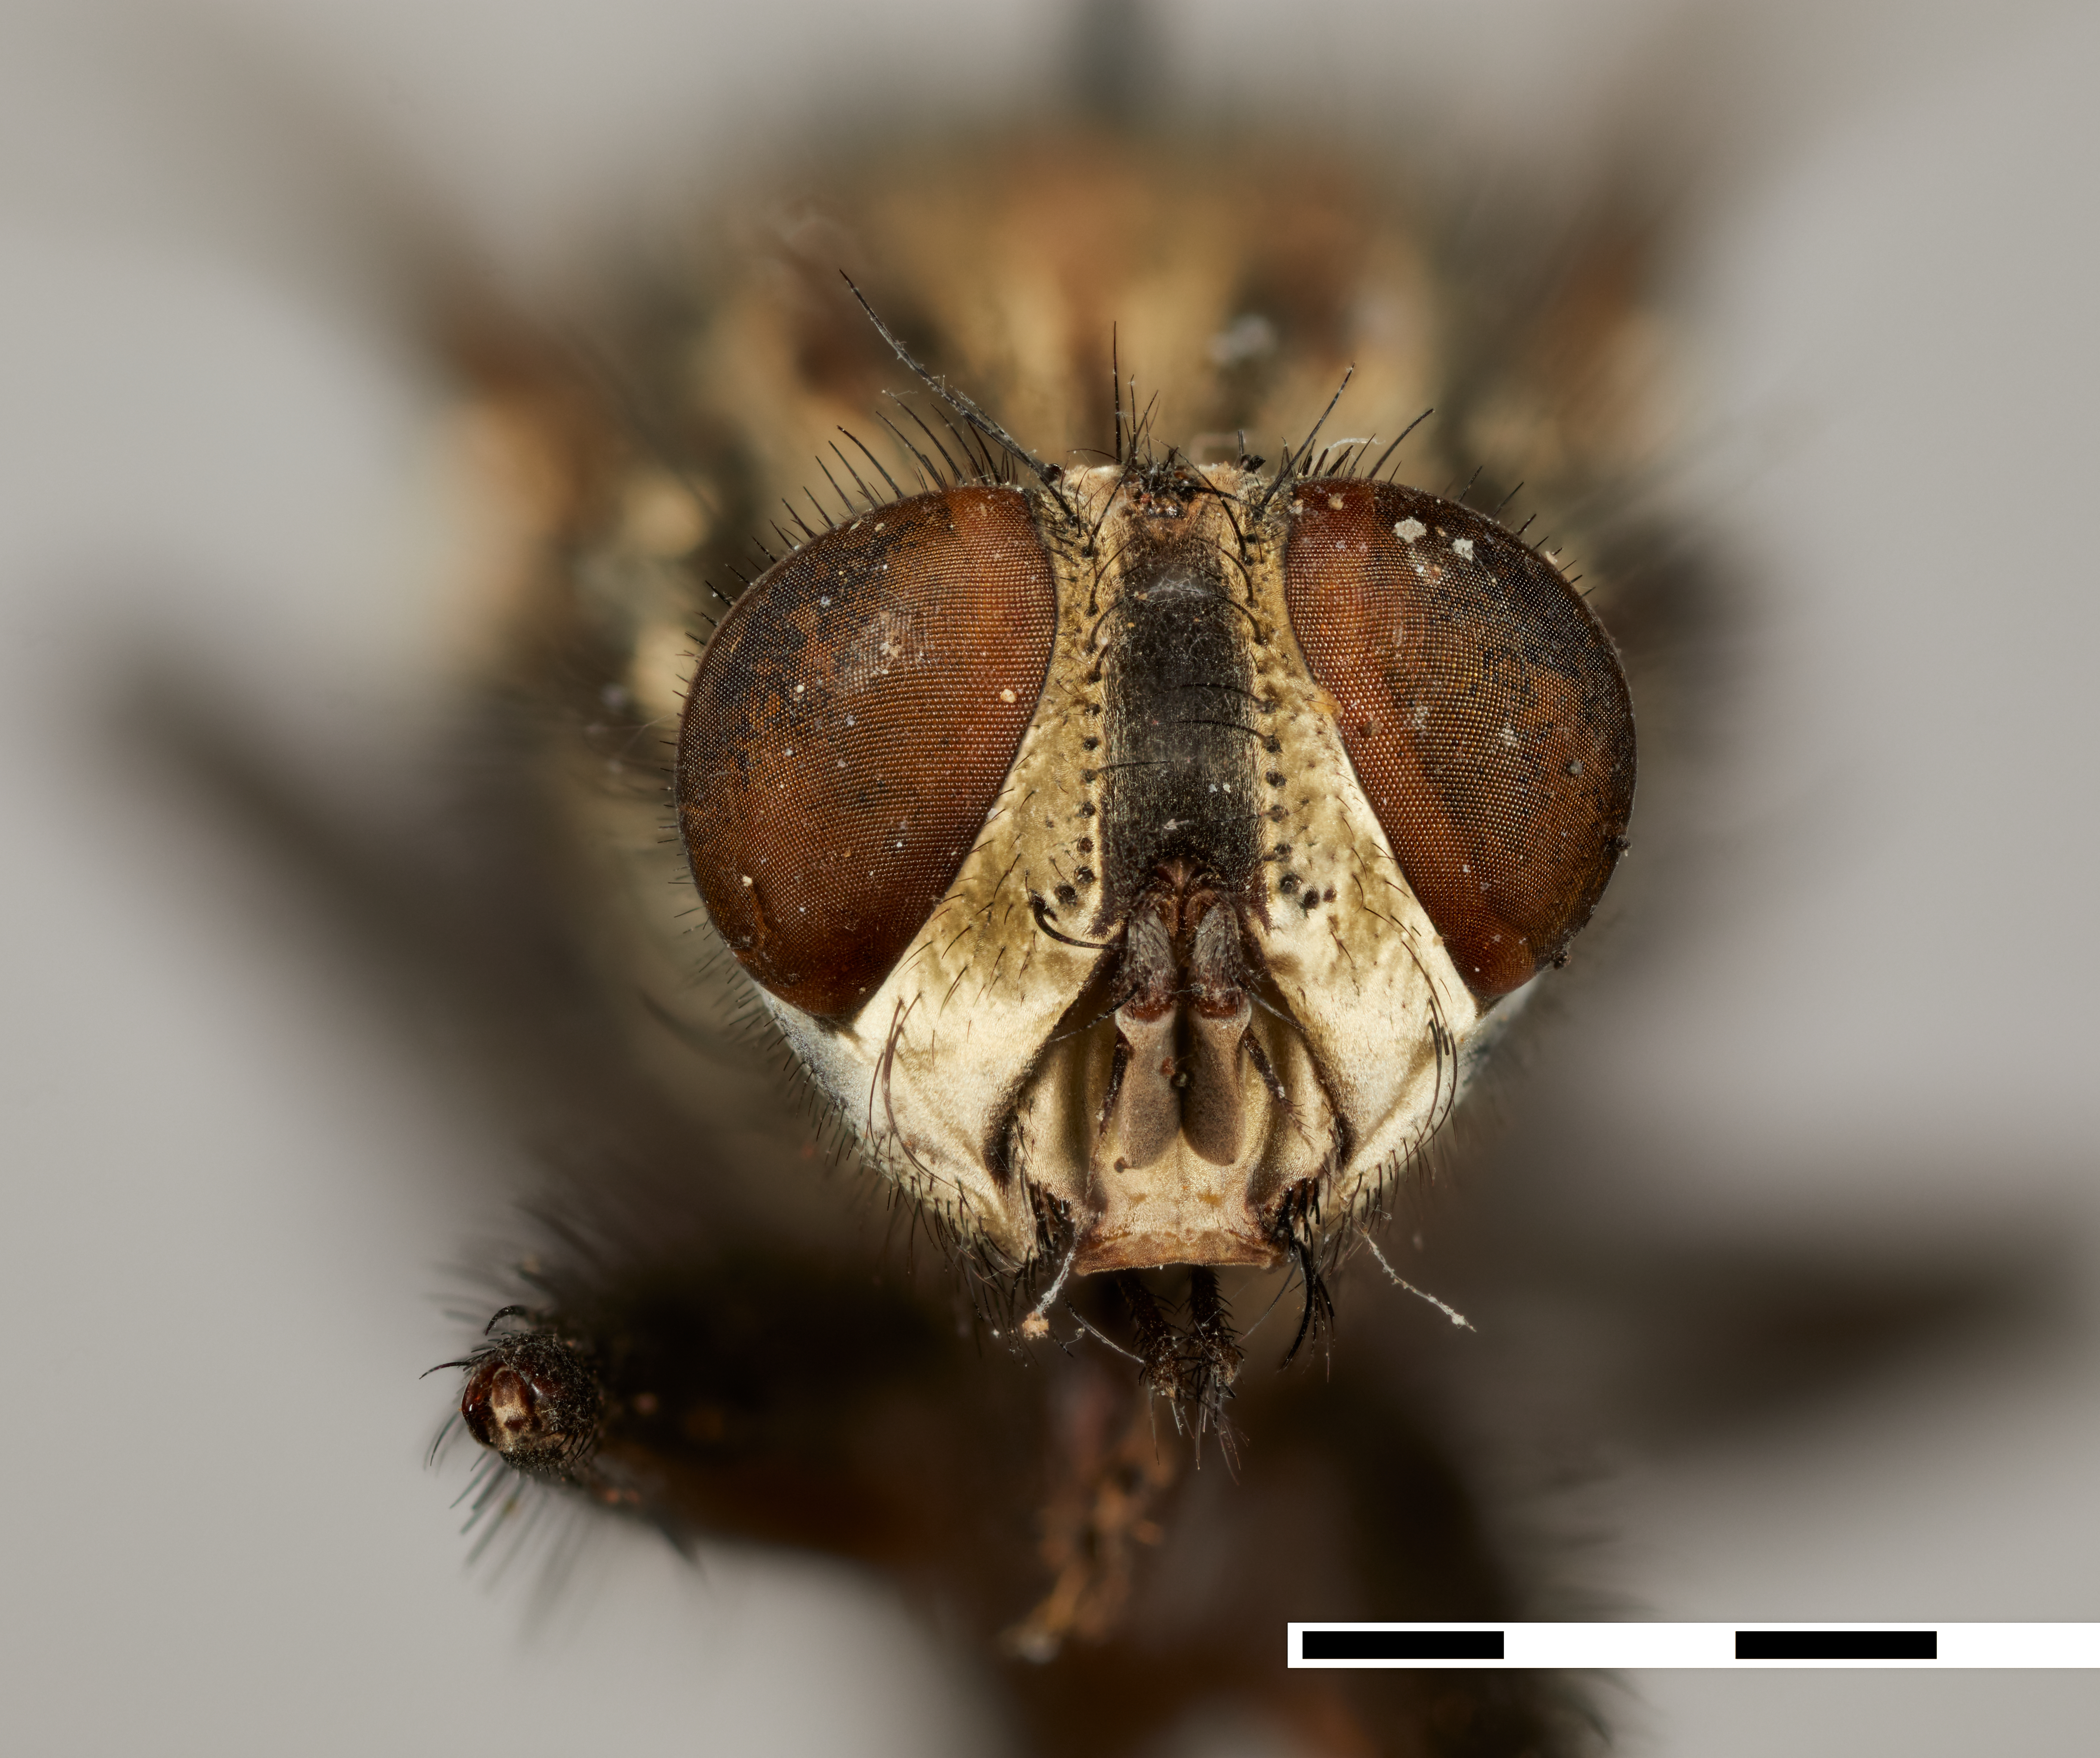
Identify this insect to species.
Sarcophaga subvicina
